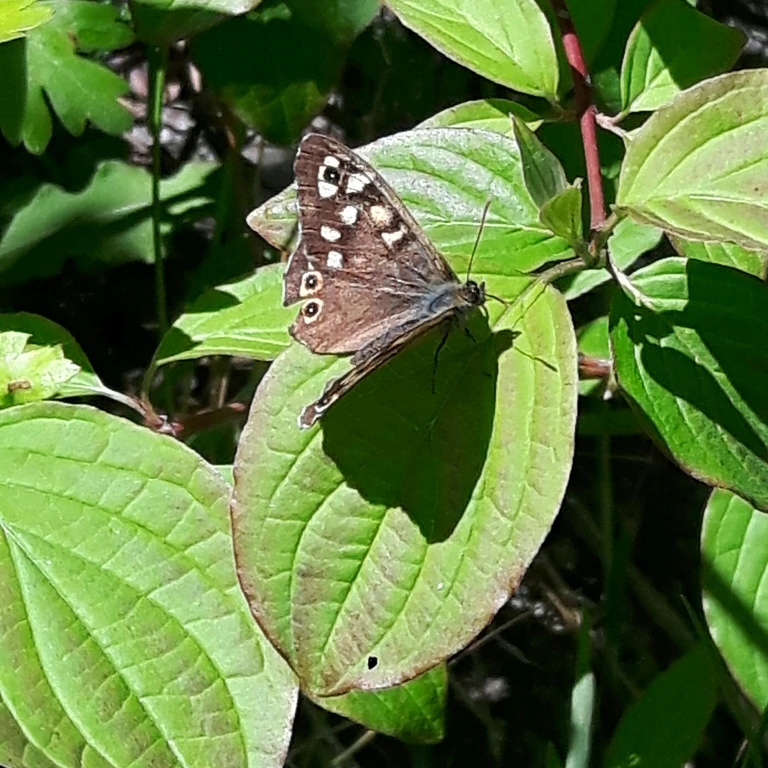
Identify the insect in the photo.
Pararge aegeria
